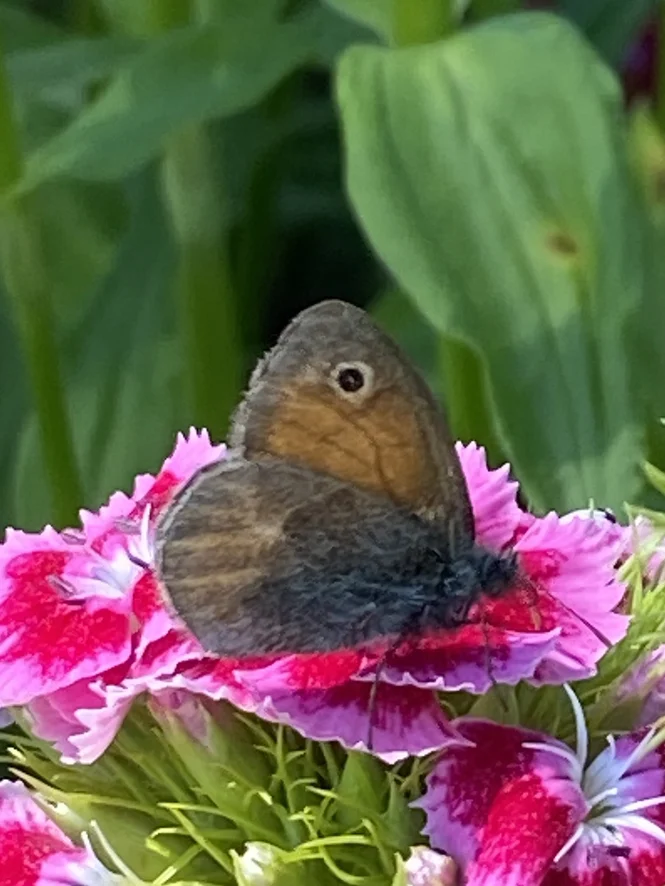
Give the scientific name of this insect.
Coenonympha pamphilus
